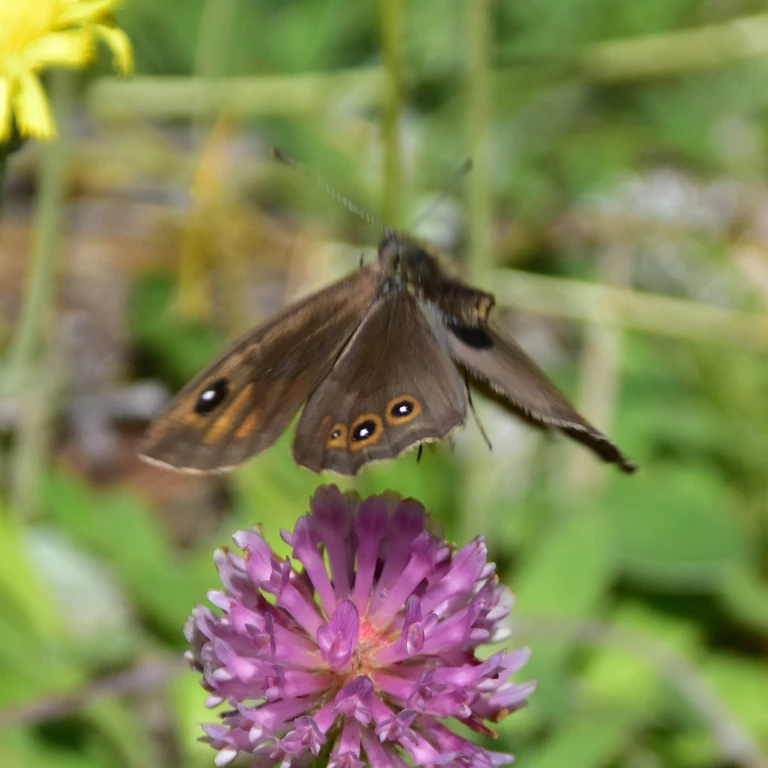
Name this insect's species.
Lasiommata maera (also Pararge maera)
